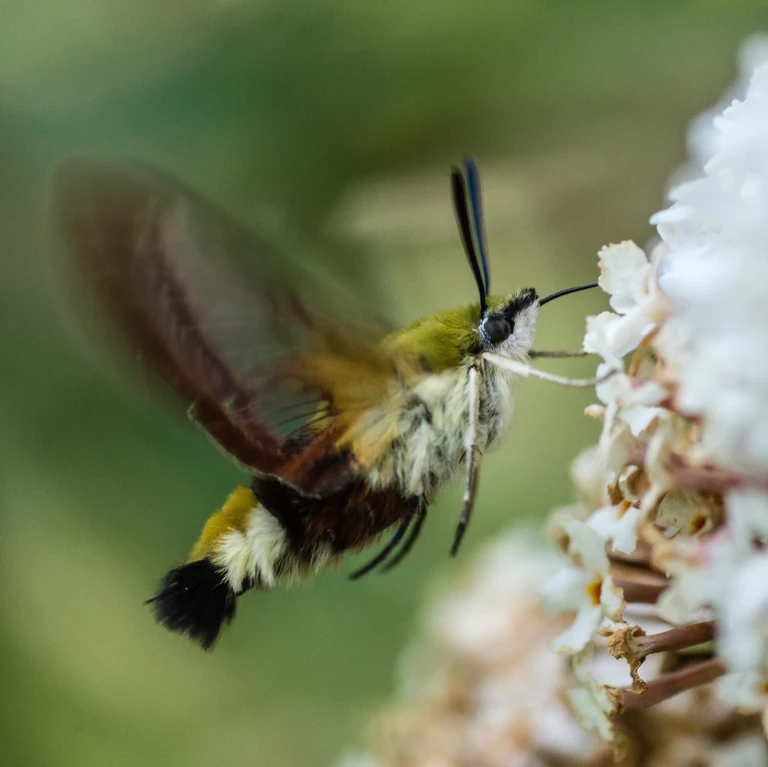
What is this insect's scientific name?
Hemaris fuciformis
